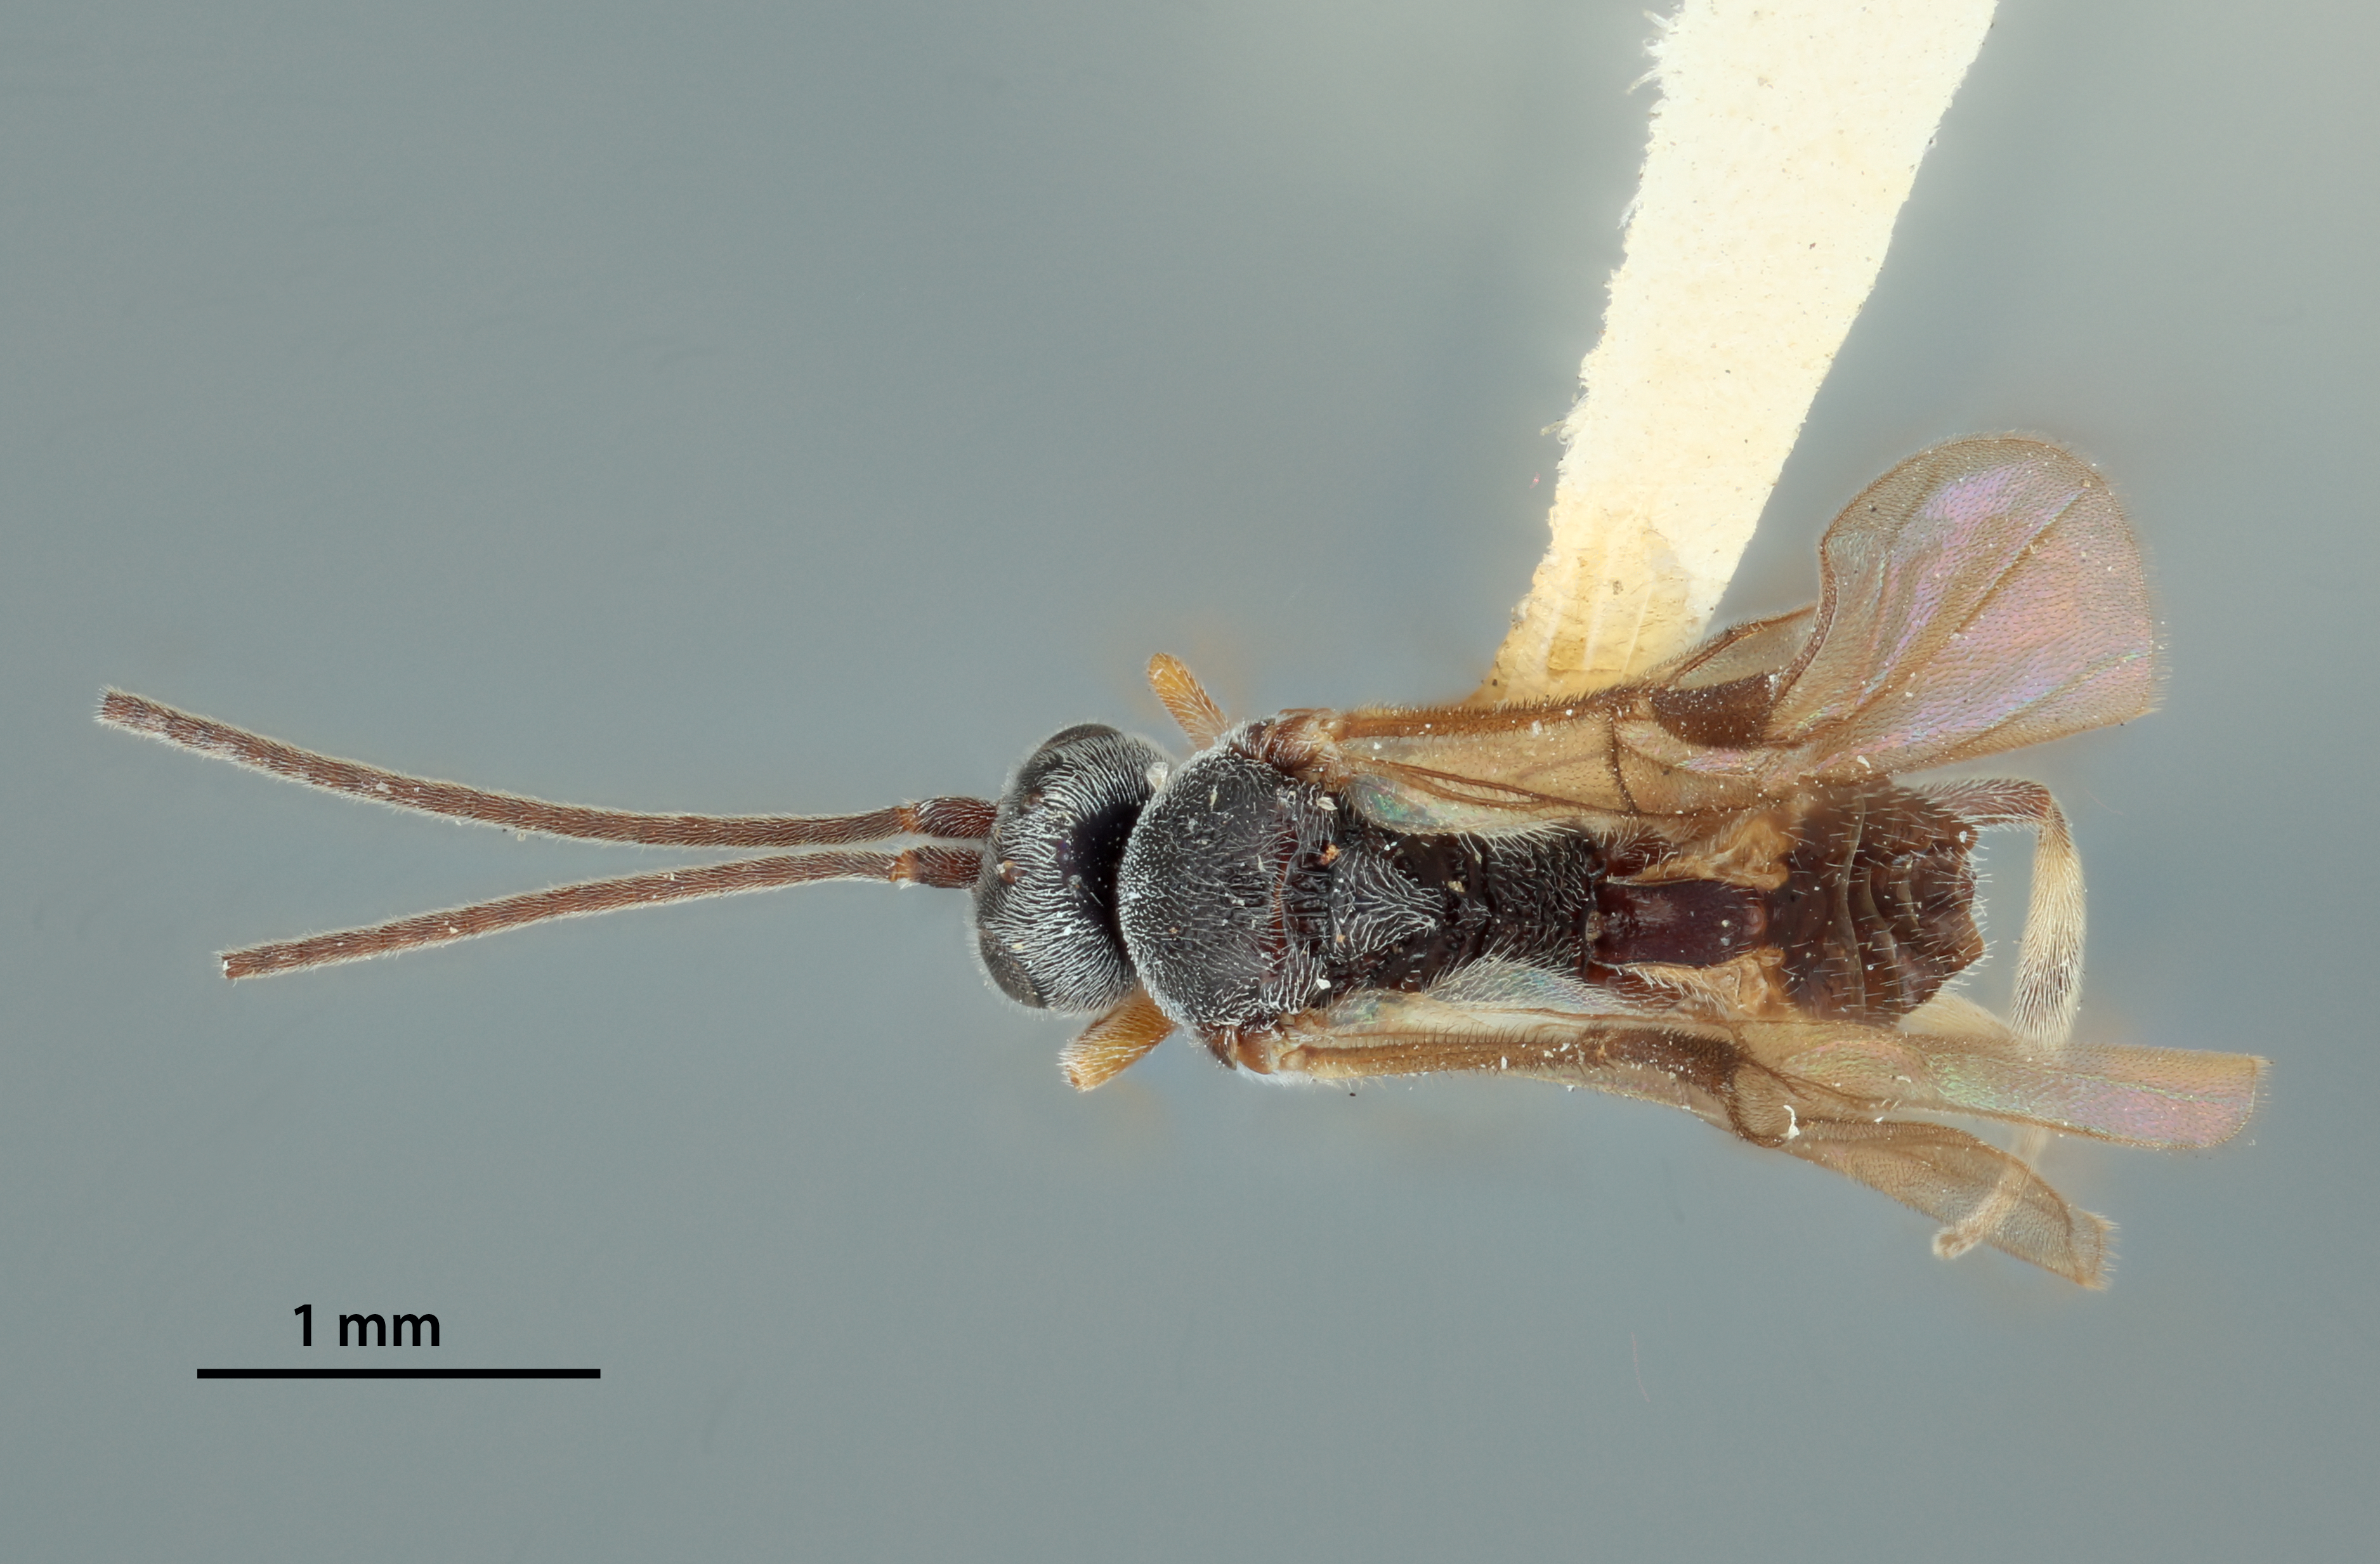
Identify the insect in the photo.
Microplitis manillae
